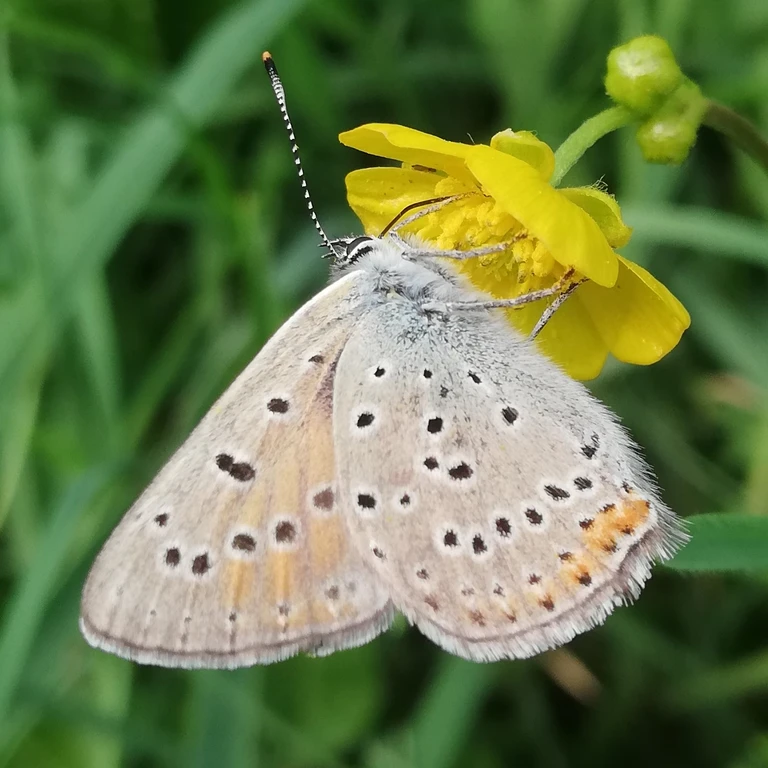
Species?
Lycaena hippothoe (also Palaeochrysophanus hippothoe)
